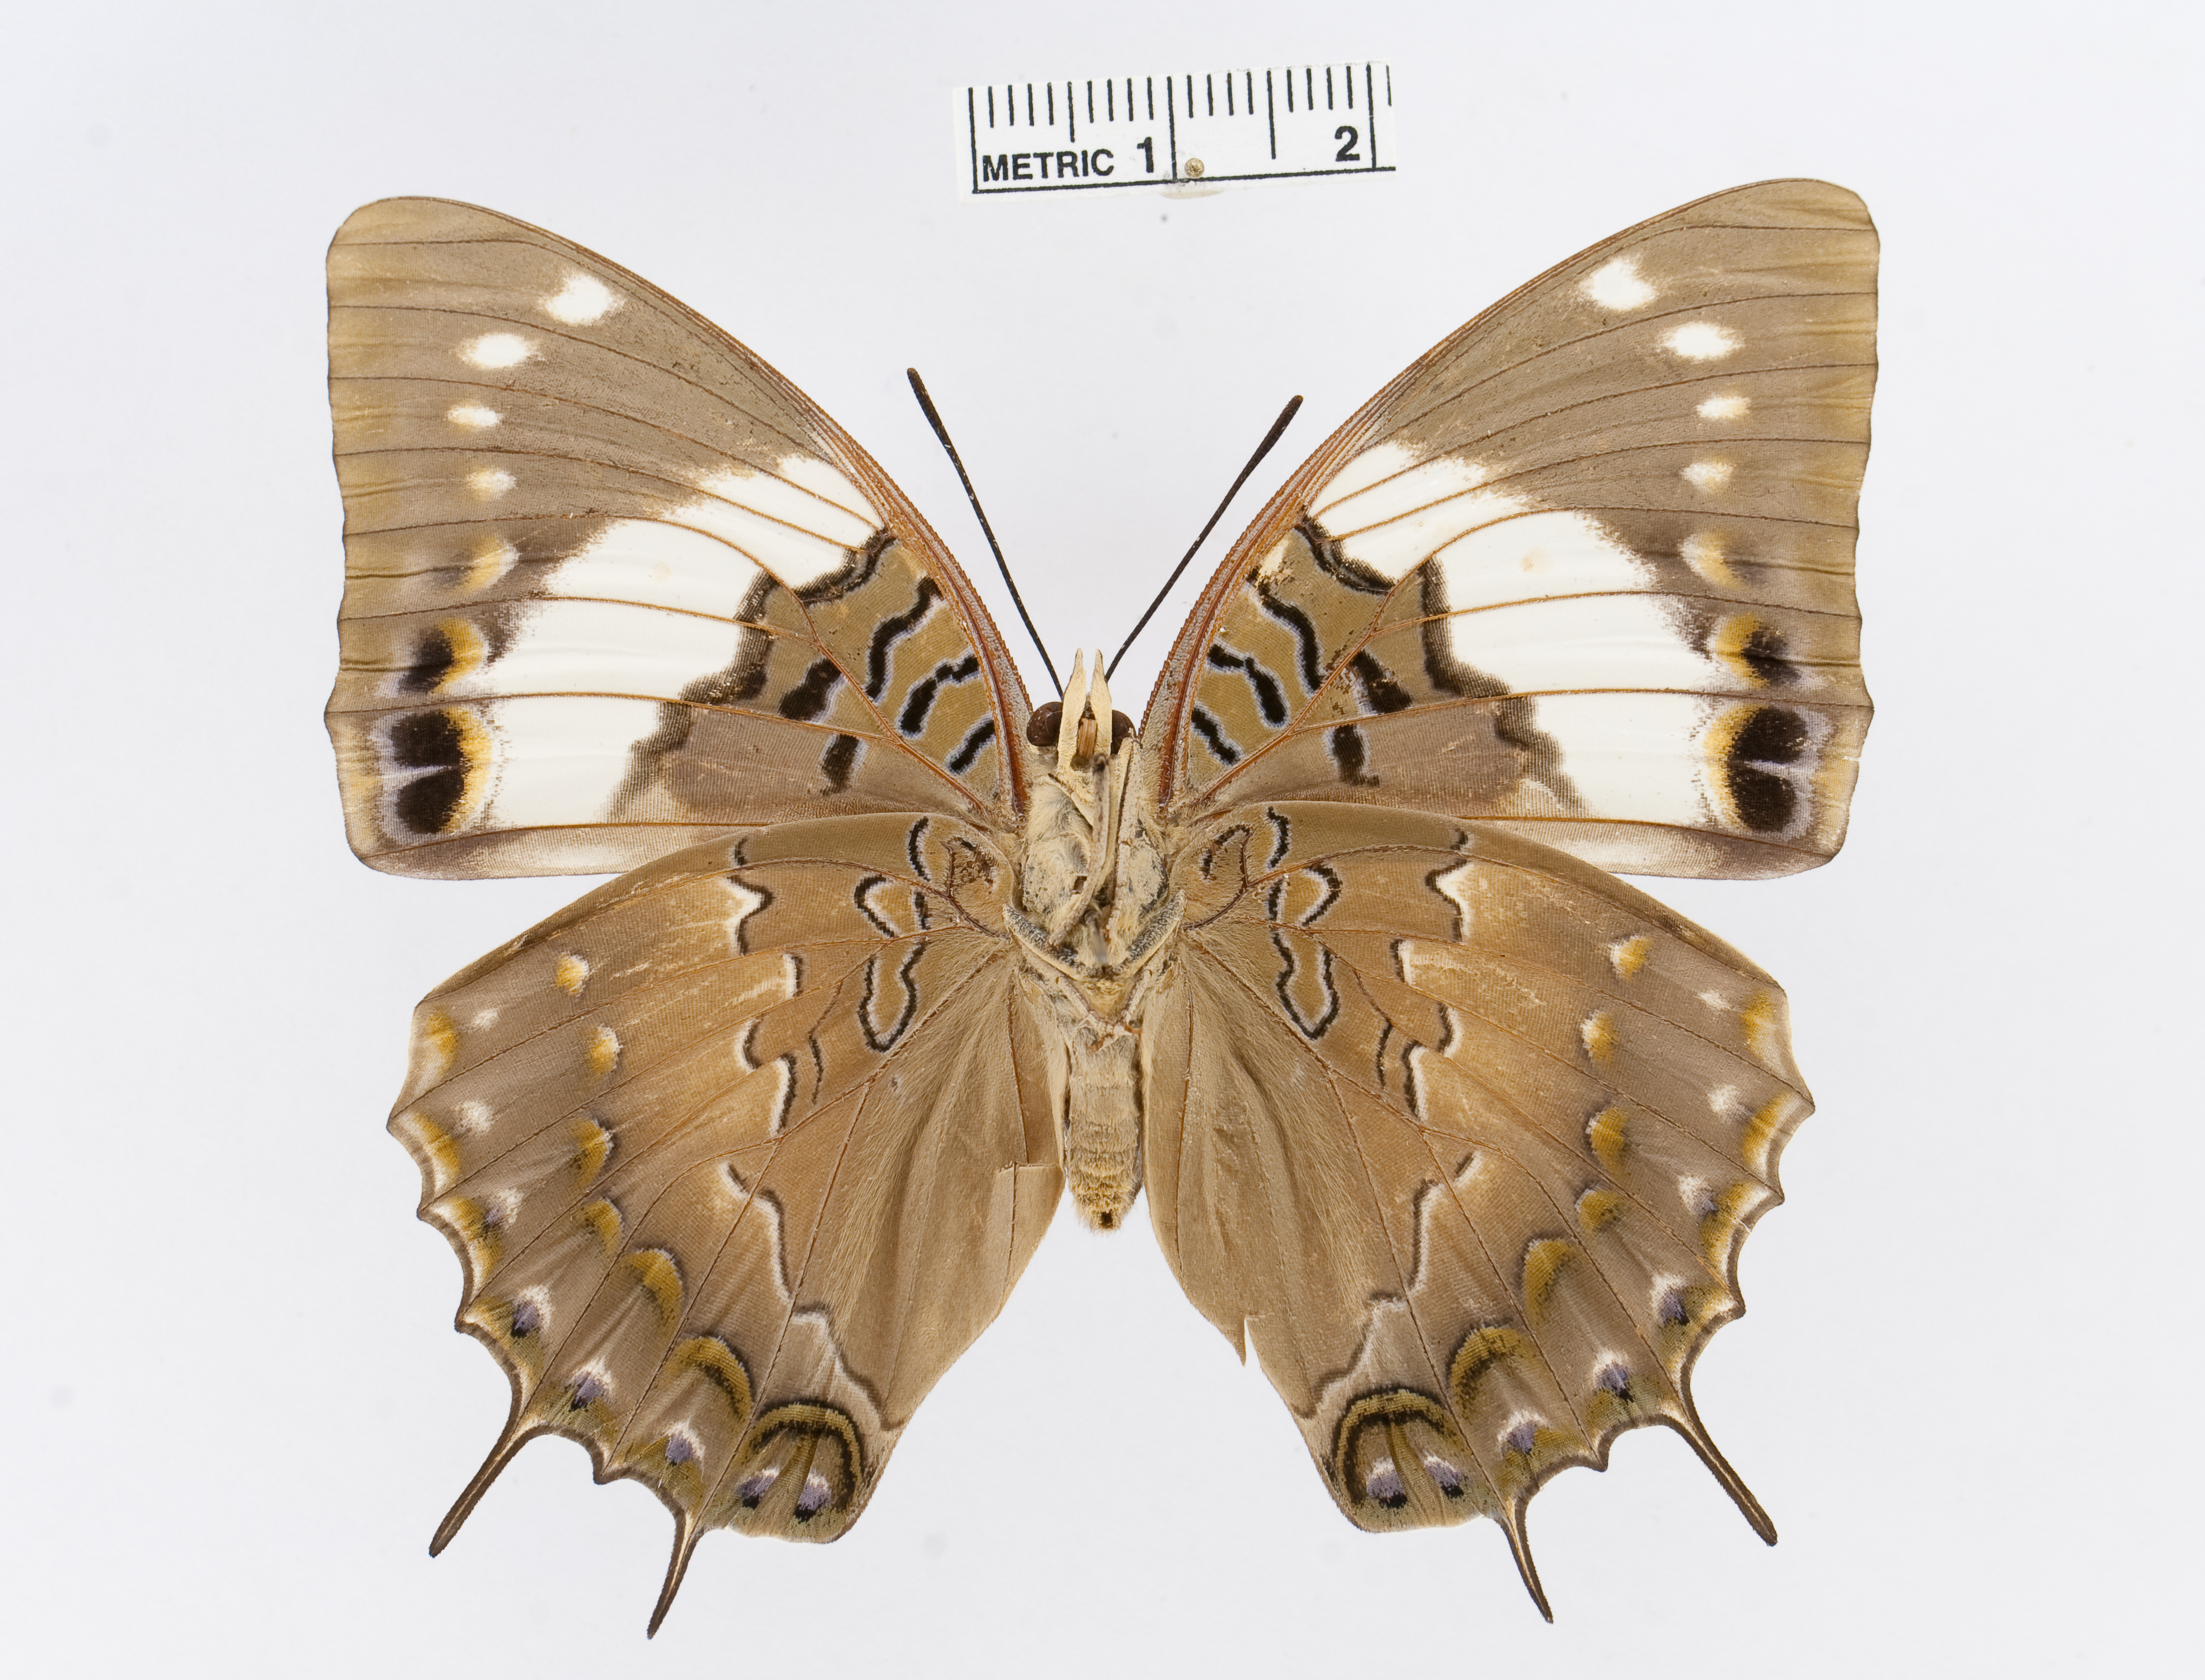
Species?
Charaxes cithaeron
